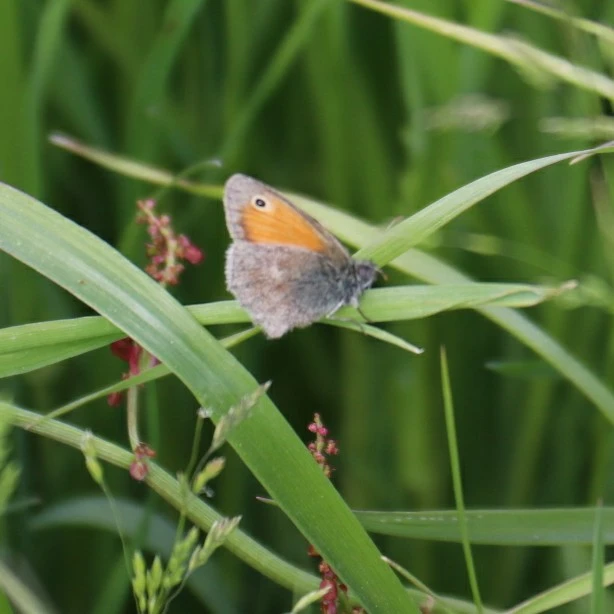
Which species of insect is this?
Coenonympha pamphilus
